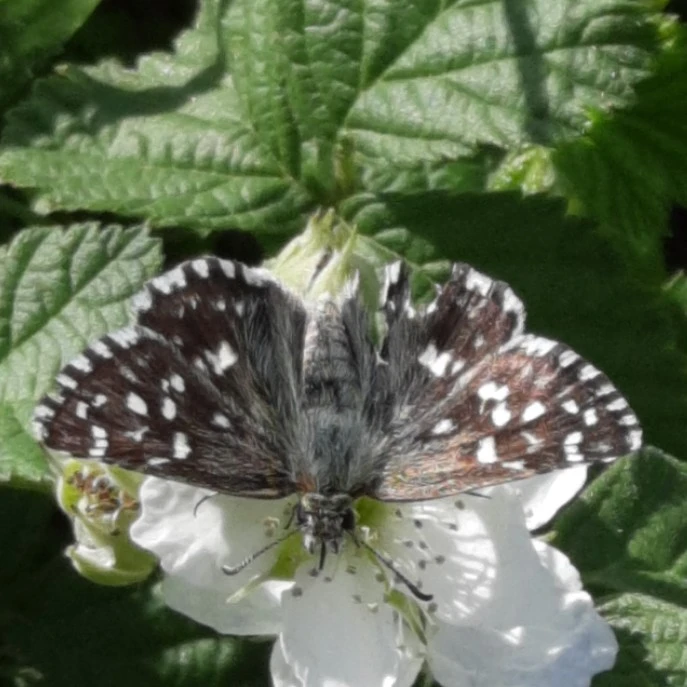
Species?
Pyrgus malvae
